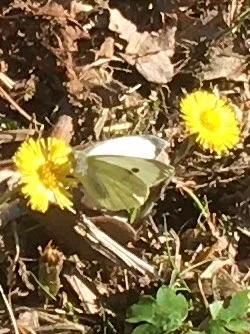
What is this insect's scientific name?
Pieris brassicae
